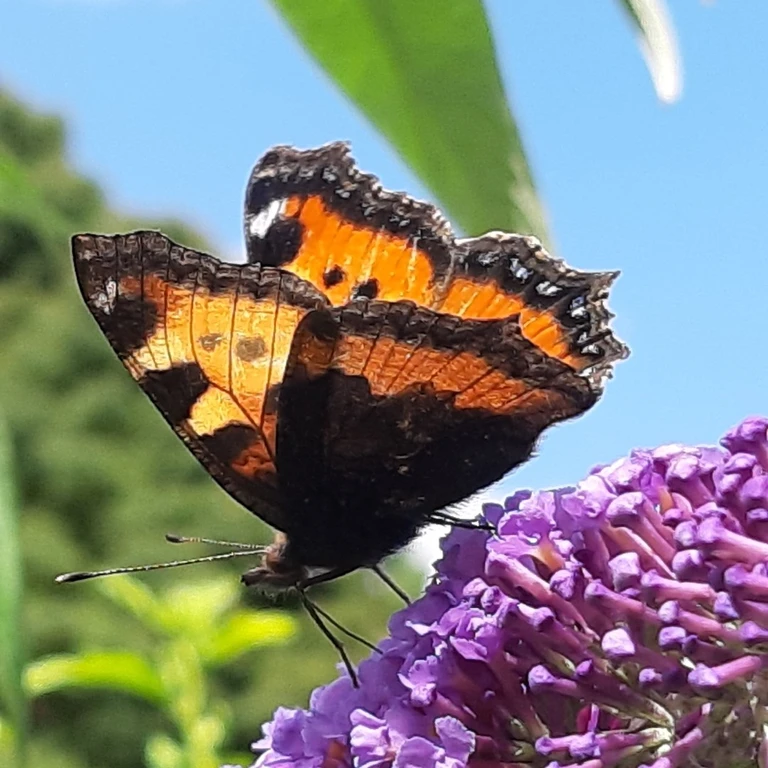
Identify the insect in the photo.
Aglais urticae
